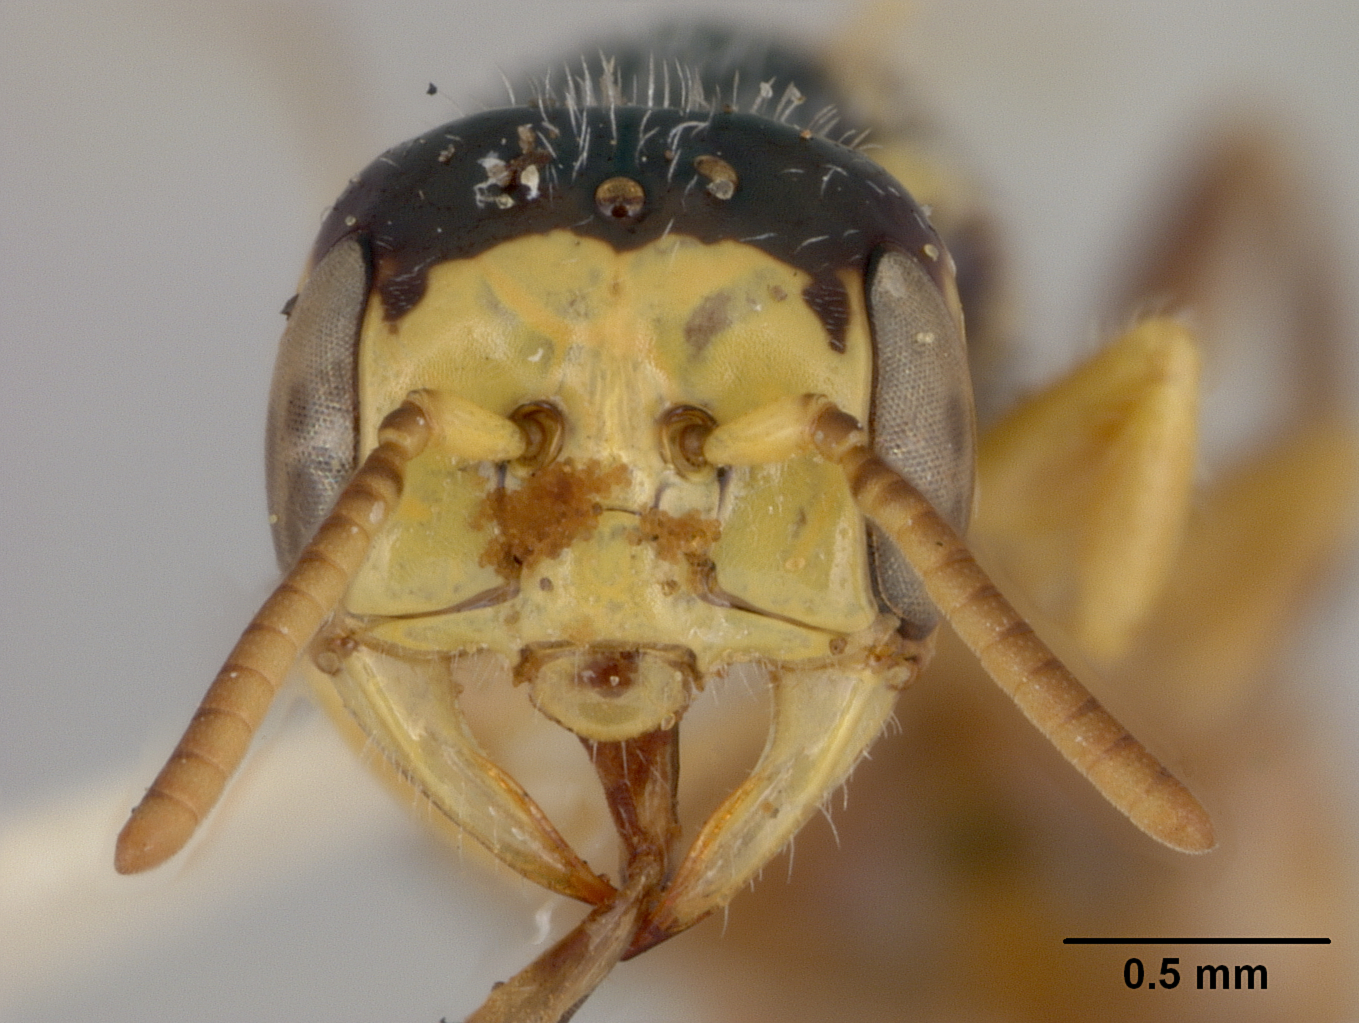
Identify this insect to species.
Perdita koebelei
